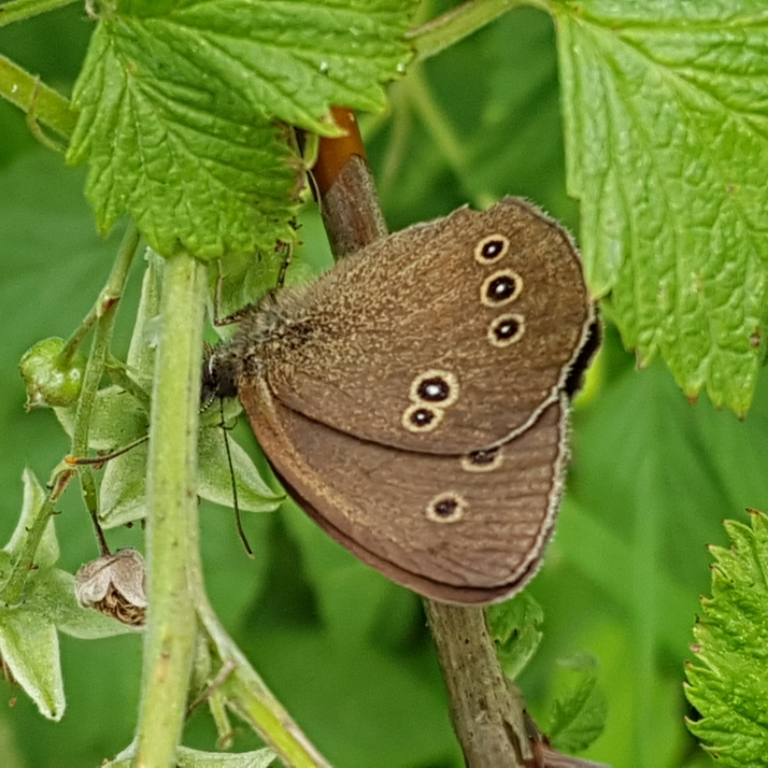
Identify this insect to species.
Aphantopus hyperantus
